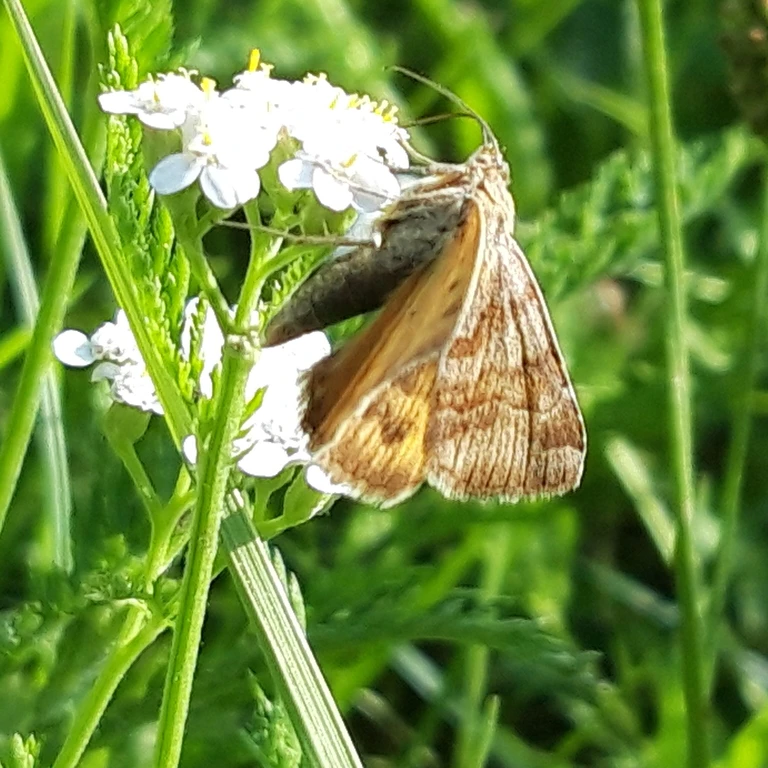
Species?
Euclidia glyphica
